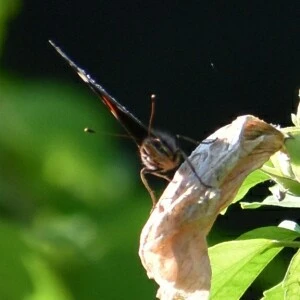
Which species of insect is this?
Vanessa atalanta
